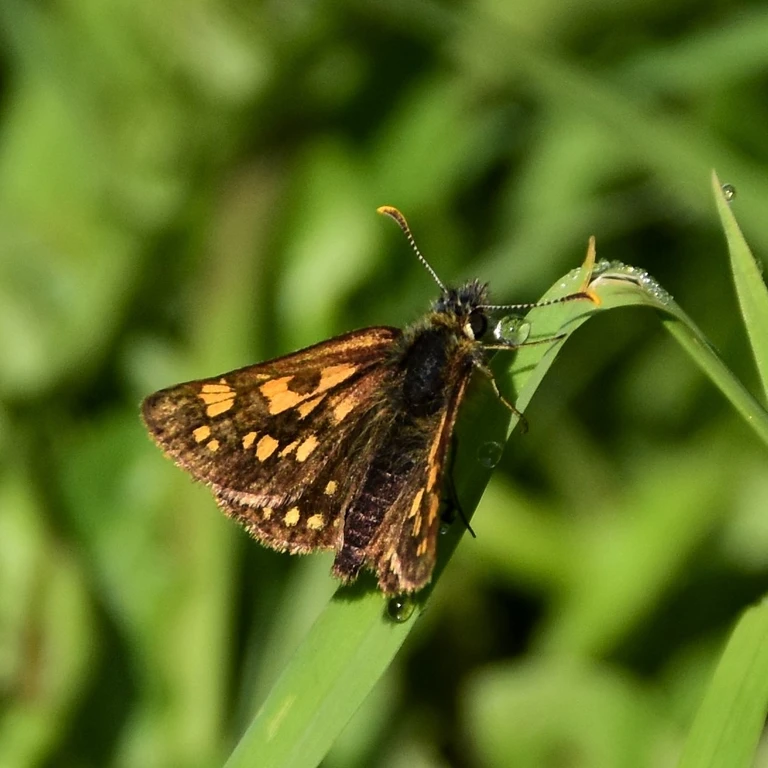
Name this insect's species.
Carterocephalus palaemon
